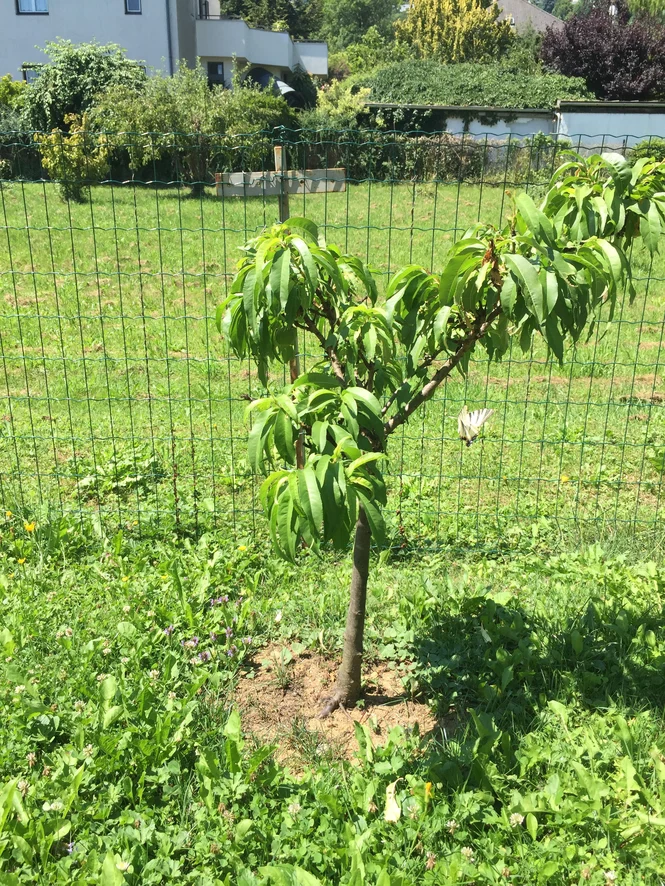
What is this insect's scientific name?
Iphiclides podalirius
